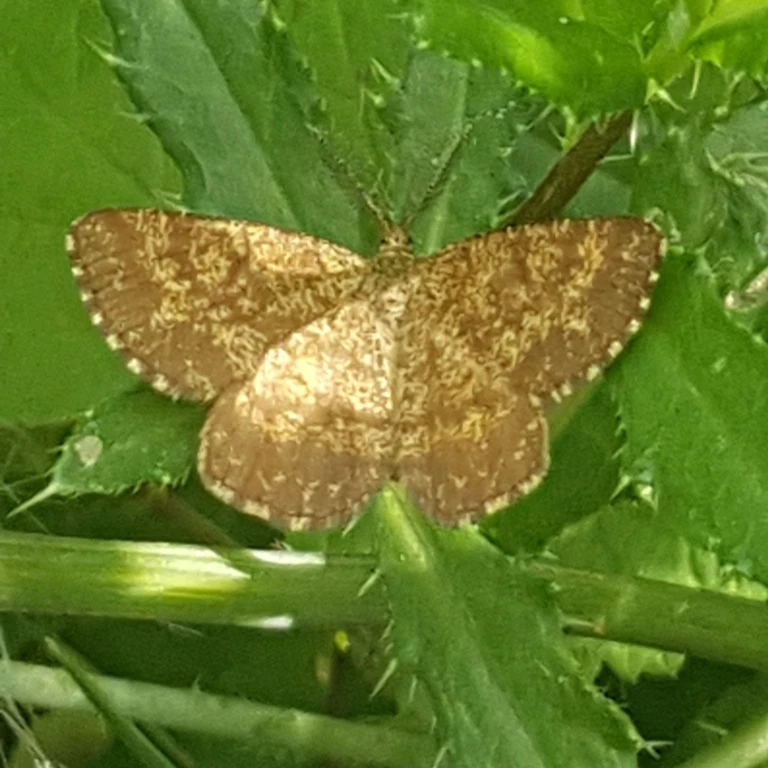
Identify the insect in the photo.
Ematurga atomaria
